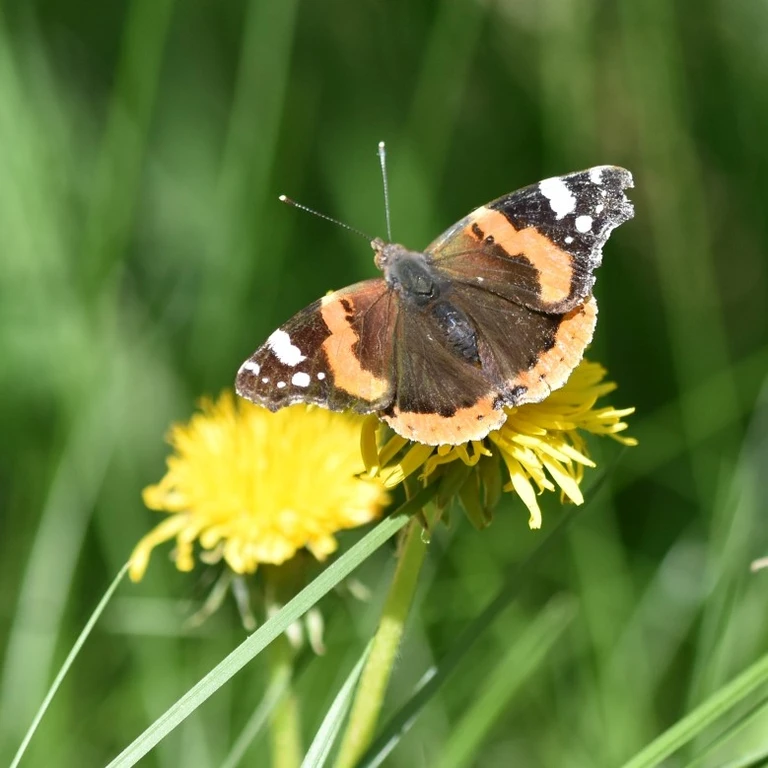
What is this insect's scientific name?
Vanessa atalanta
